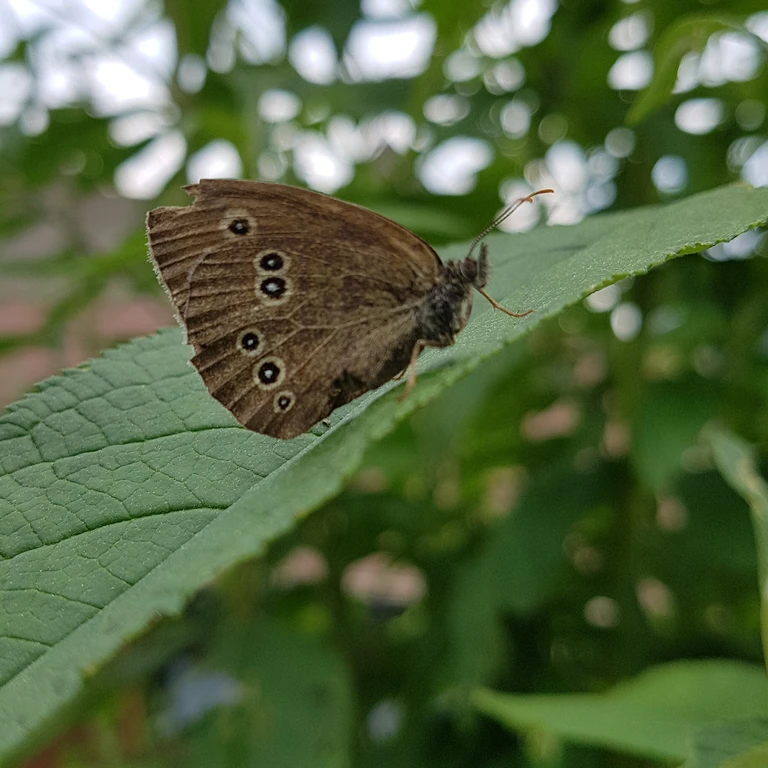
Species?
Aphantopus hyperantus
